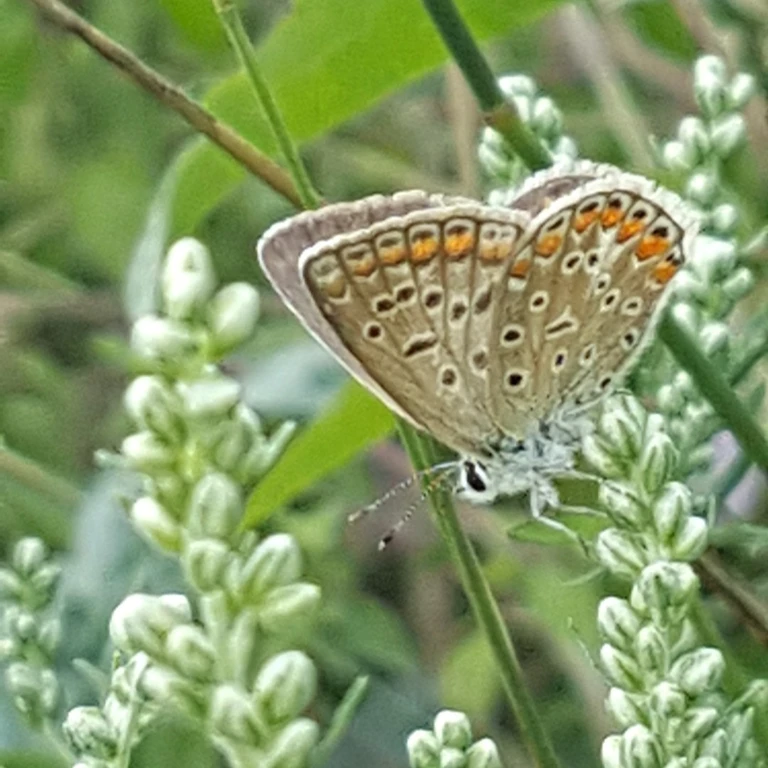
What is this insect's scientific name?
Polyommatus icarus
